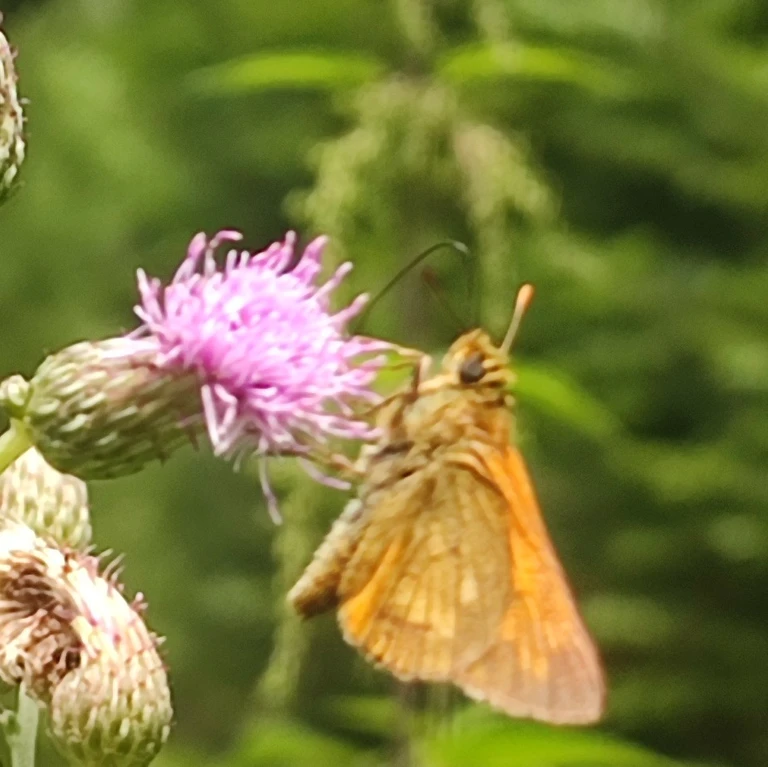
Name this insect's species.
Ochlodes sylvanus (also Ochlodes venata)
